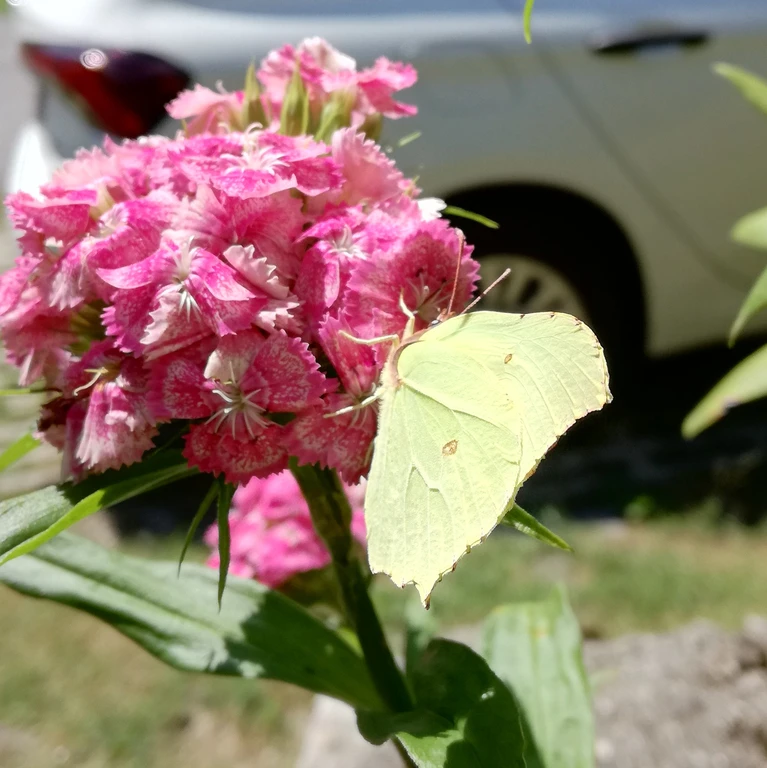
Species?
Gonepteryx rhamni
